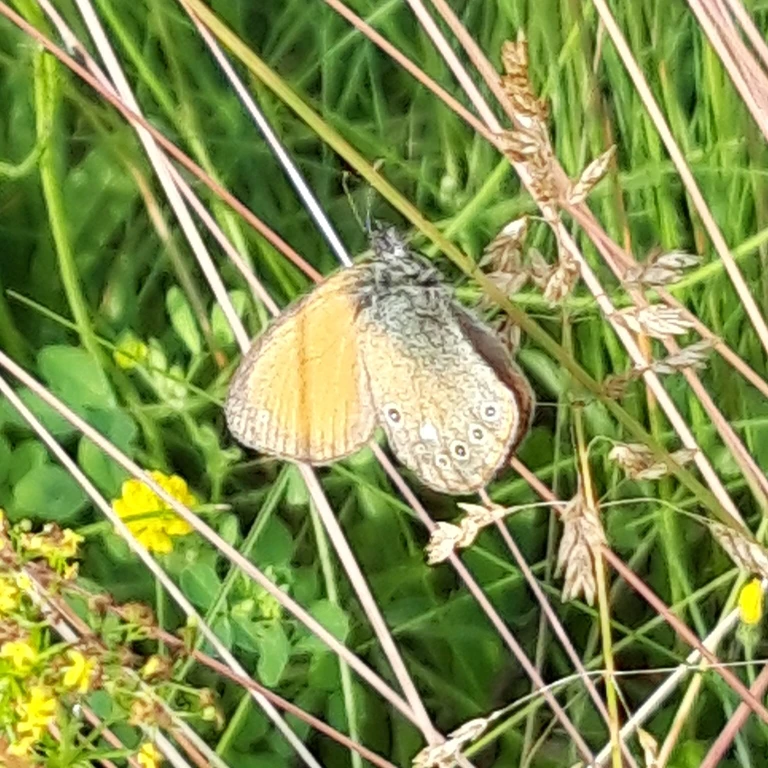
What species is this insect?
Coenonympha glycerion (also Coenonympha iphis)
